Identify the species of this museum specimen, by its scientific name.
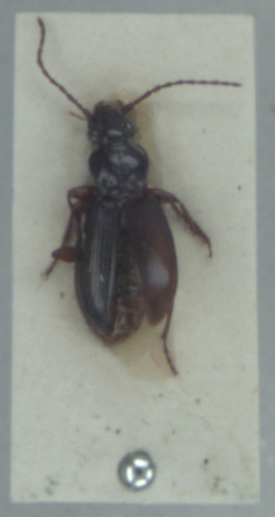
Patrobus atrorufus
